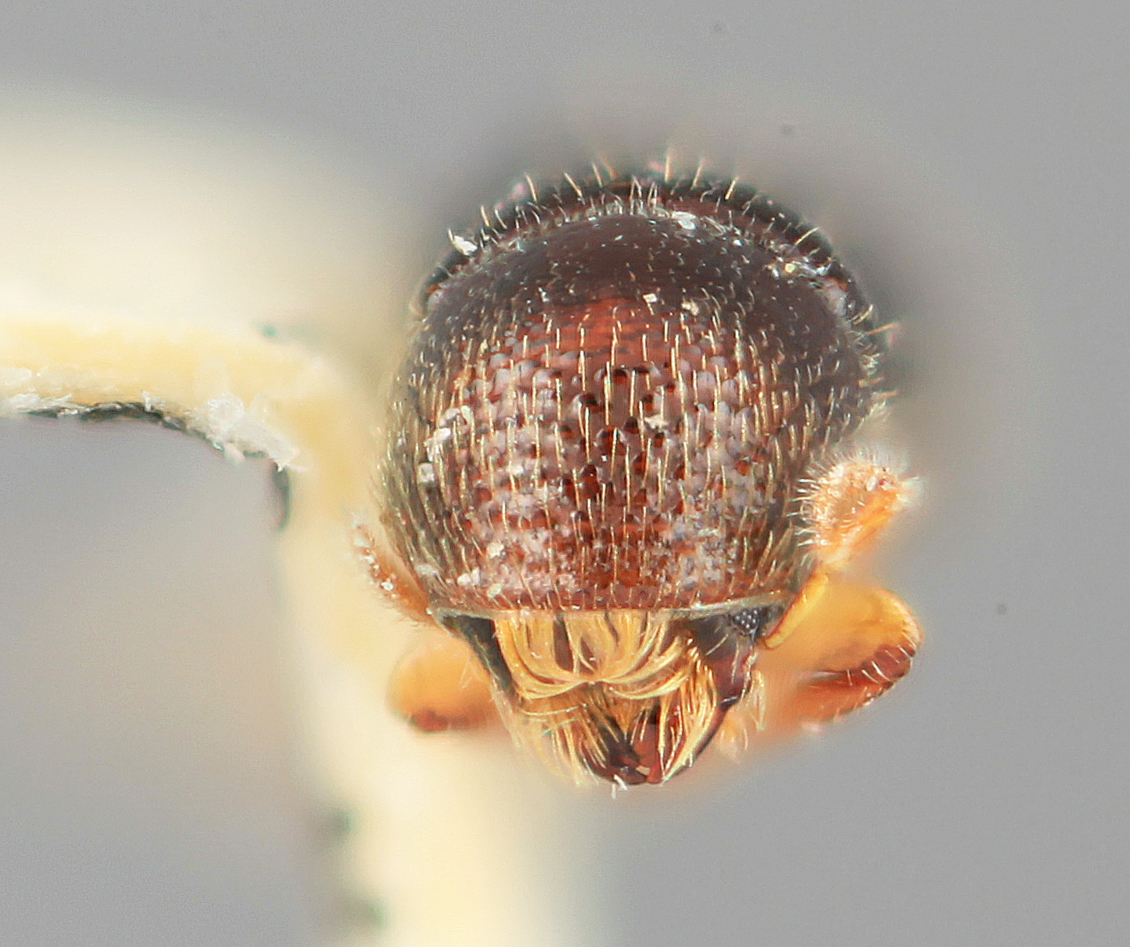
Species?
Pseudopityophthorus xalapae
